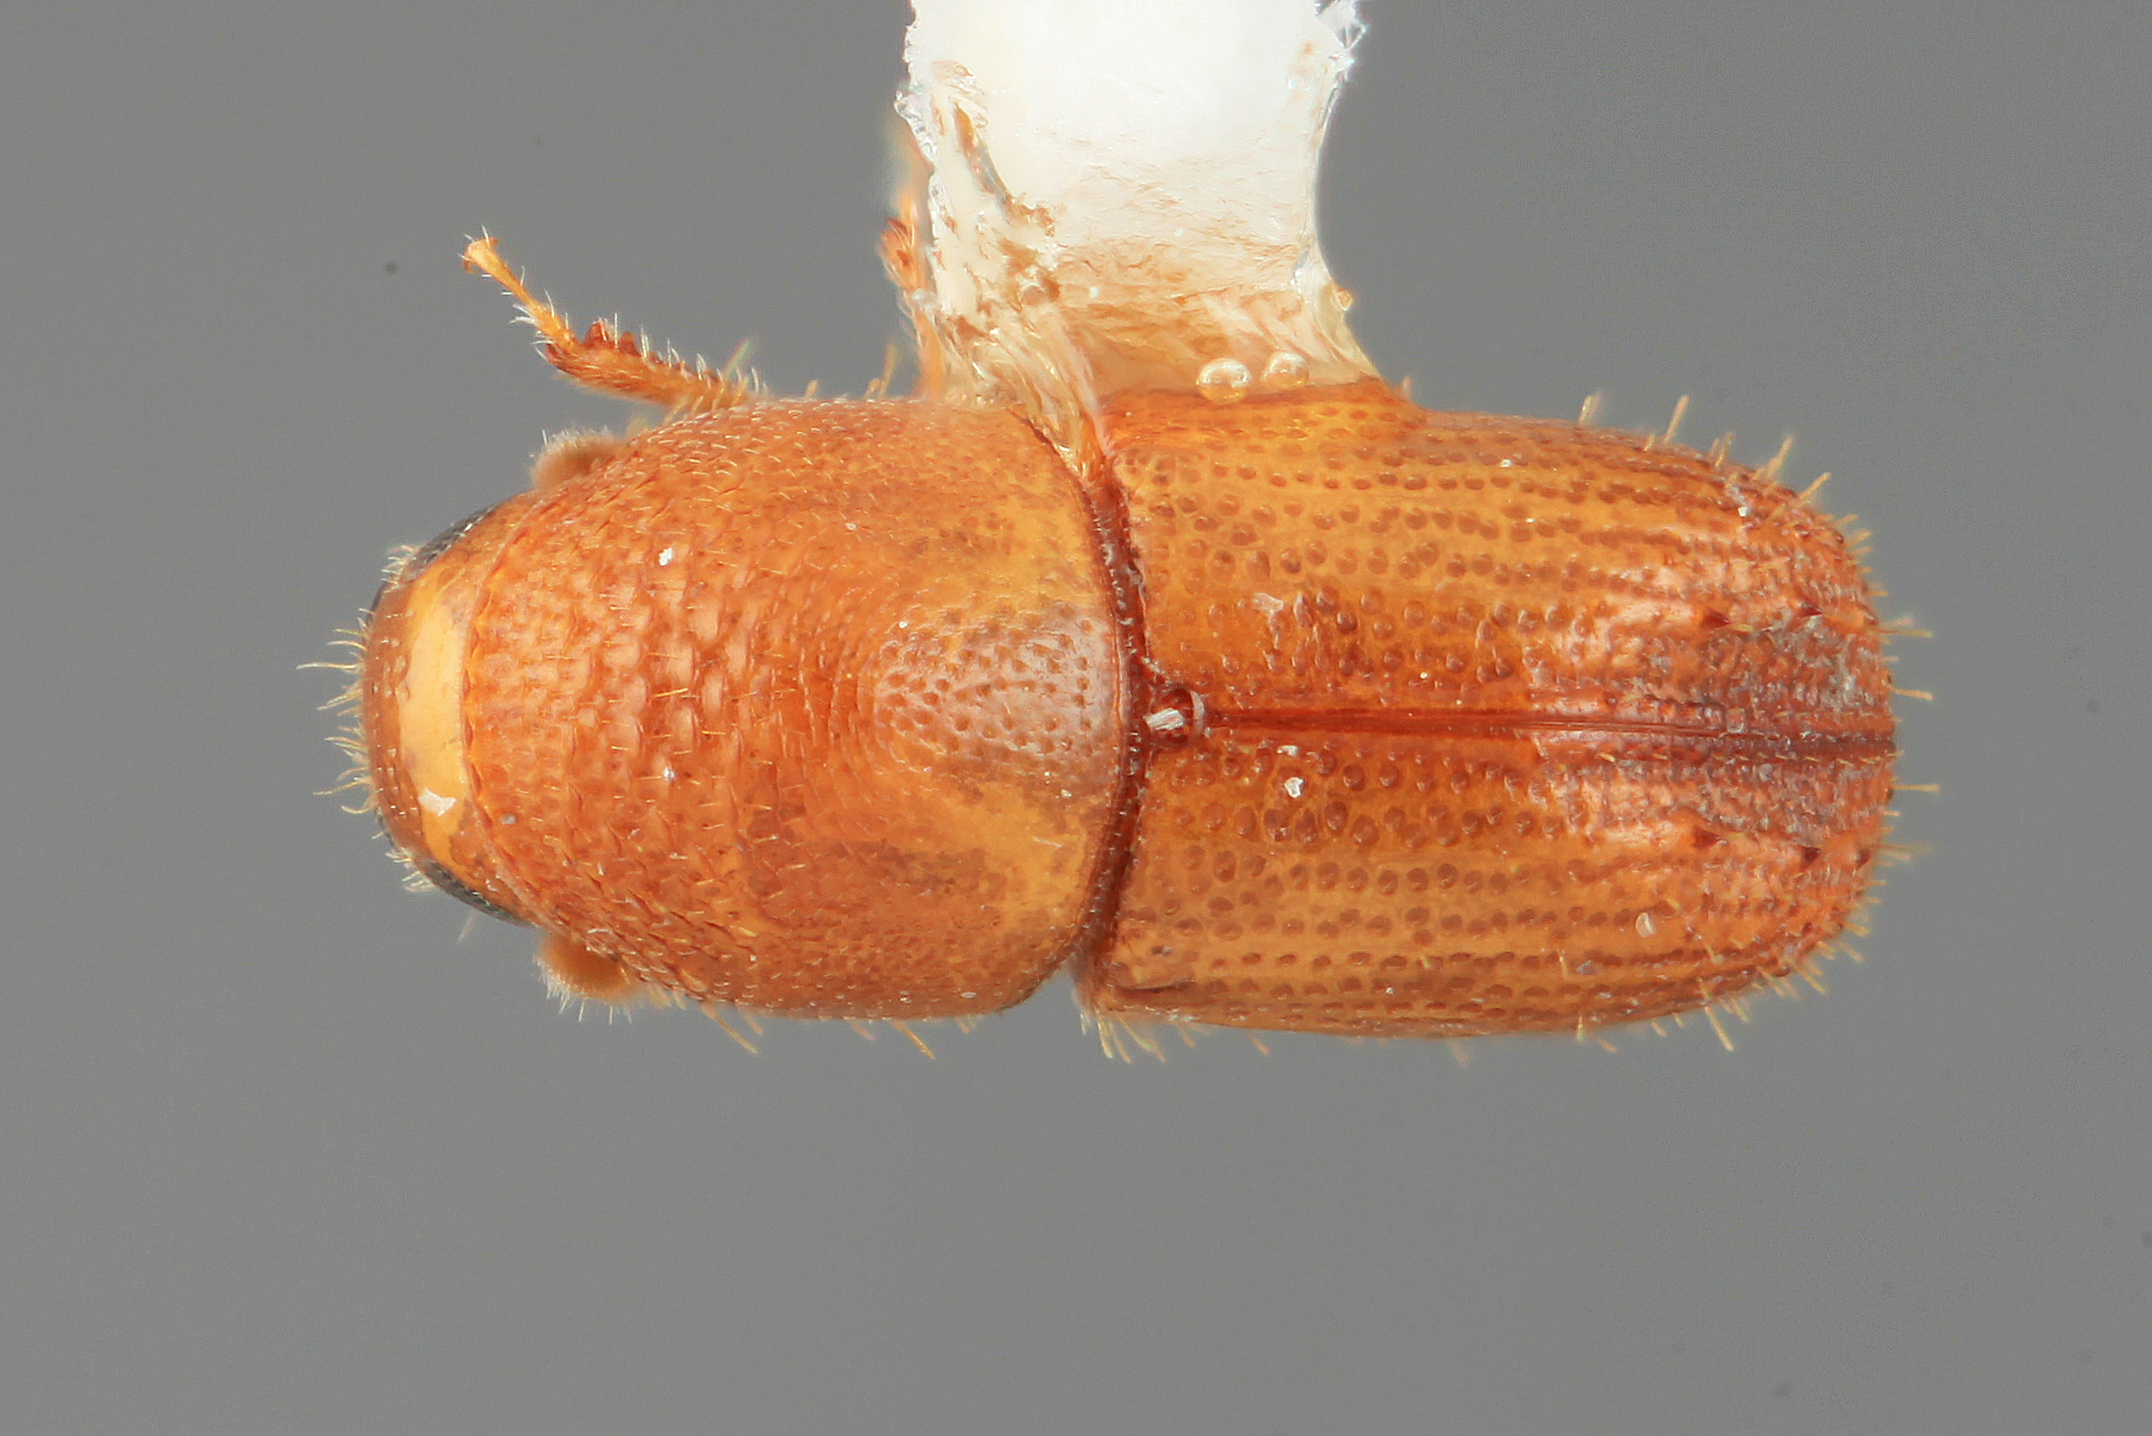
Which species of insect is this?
Phelloterus anaxeus
